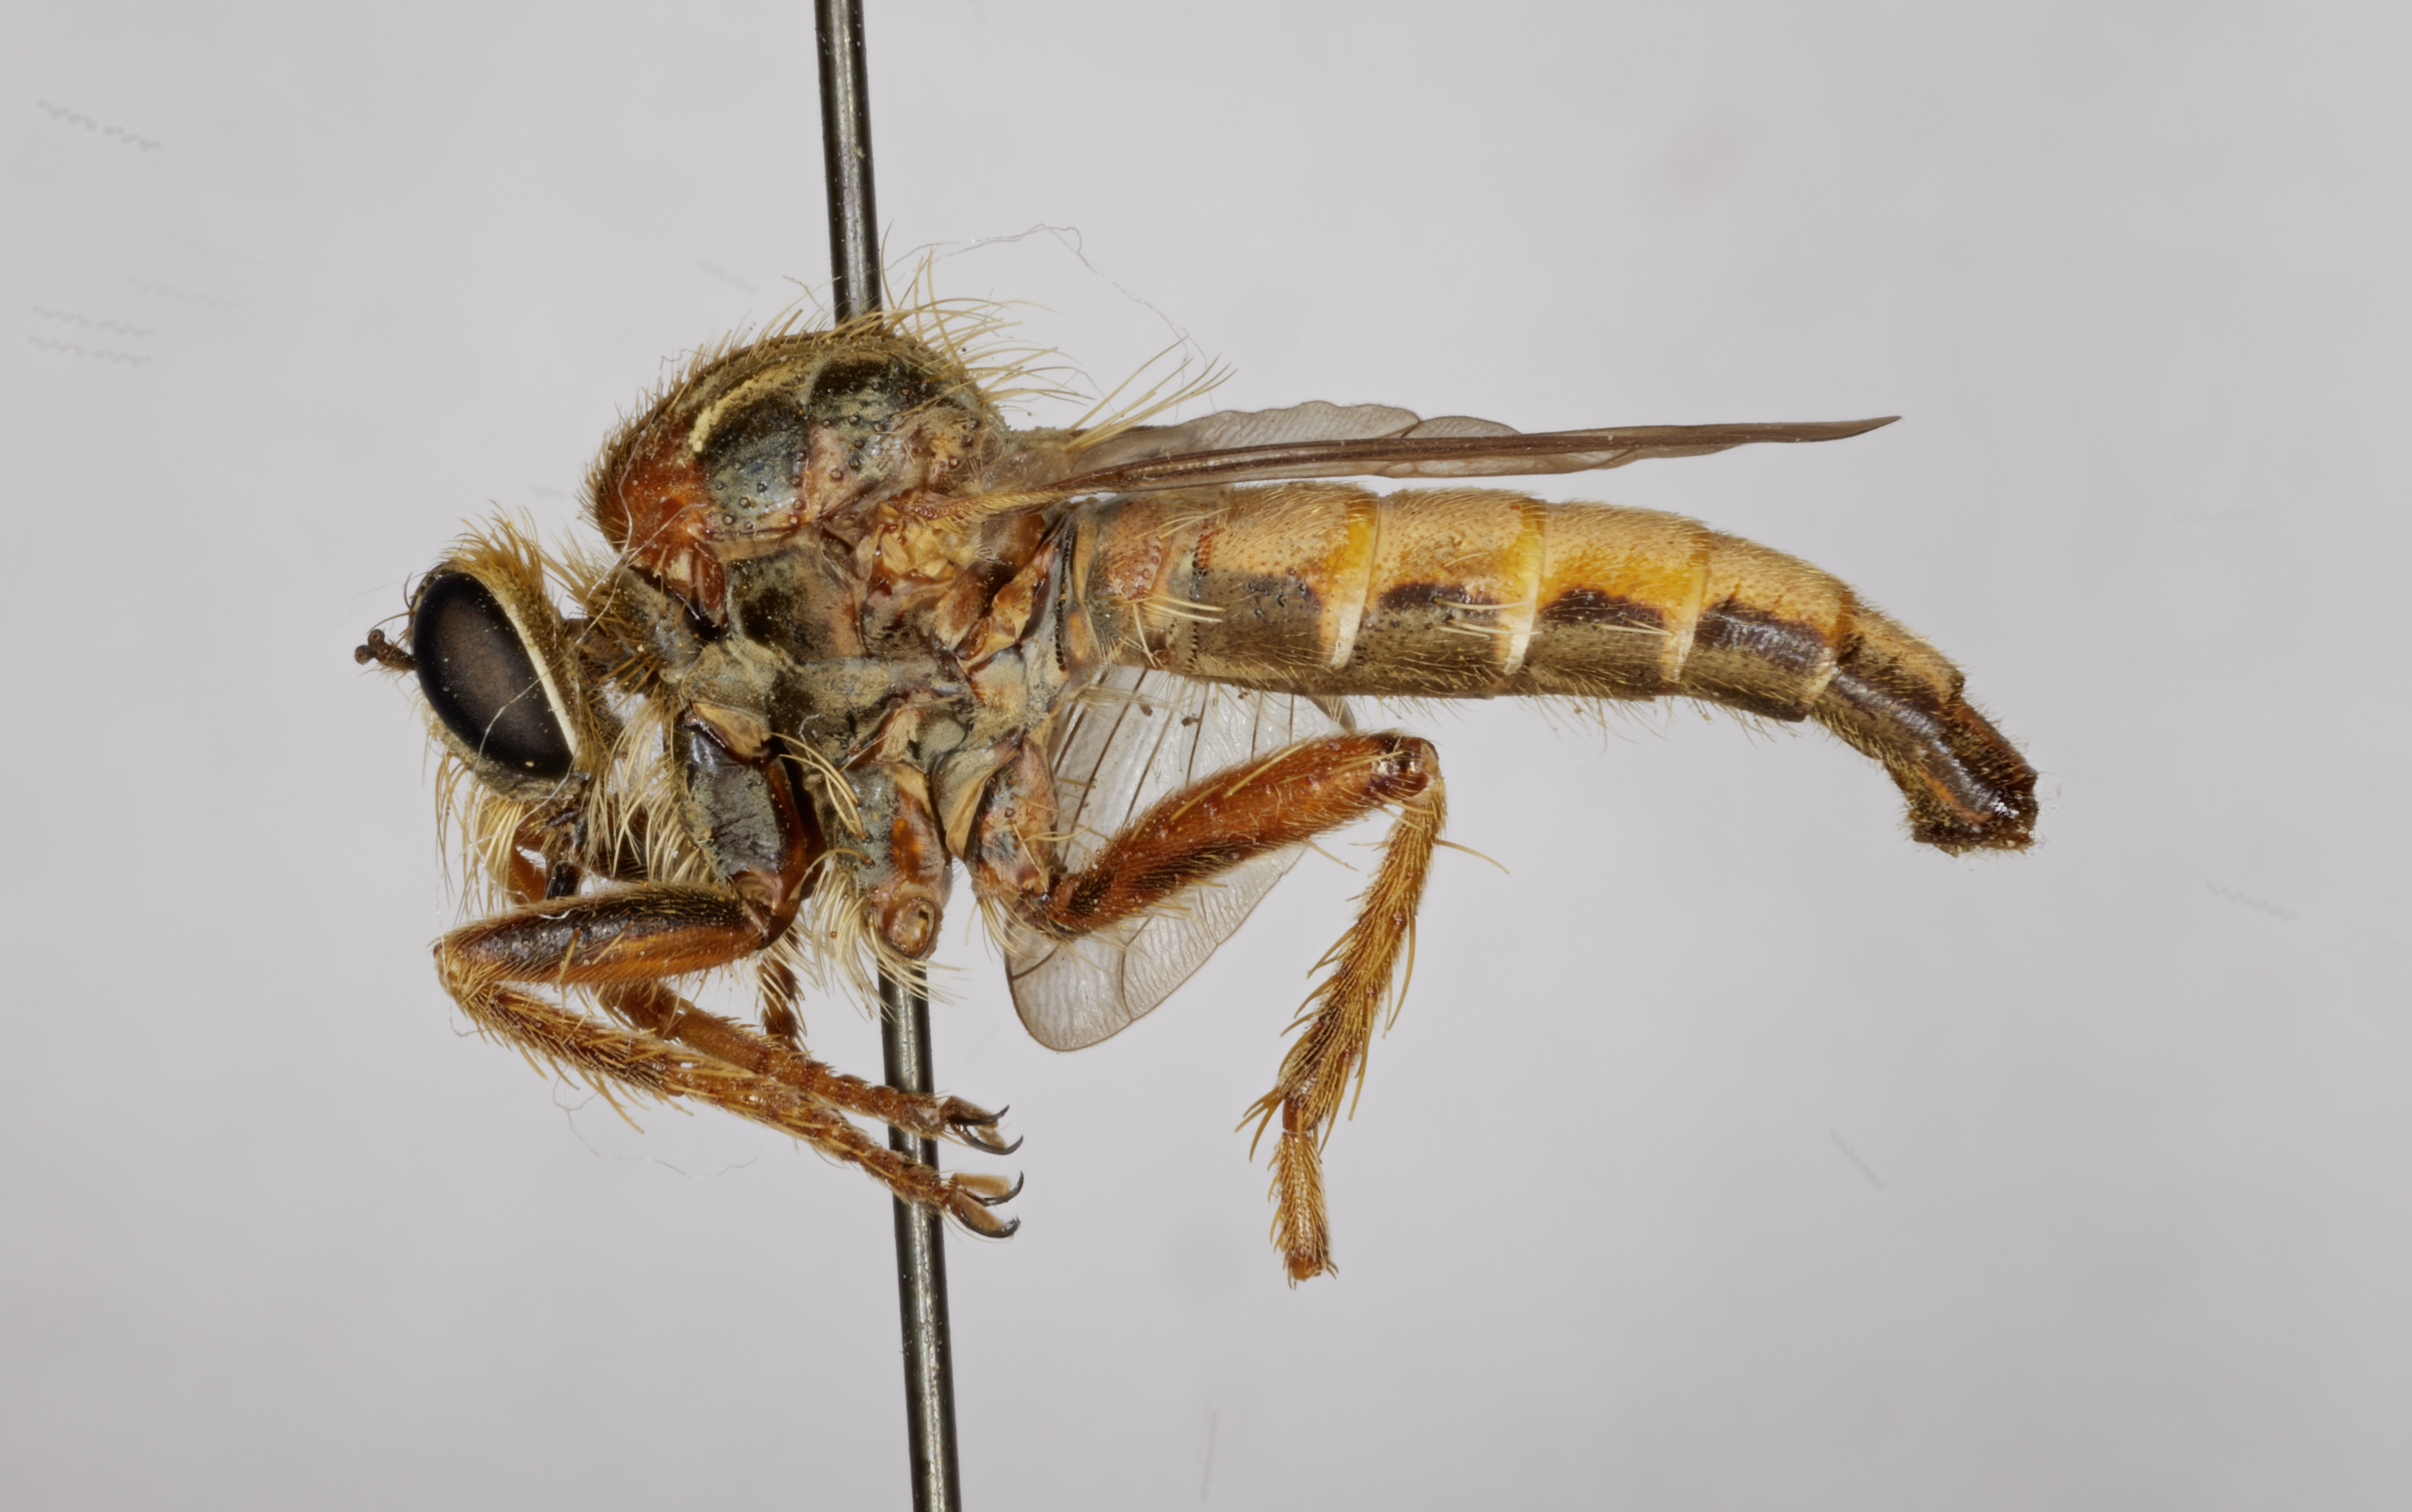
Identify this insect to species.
Stenopogon colimae
